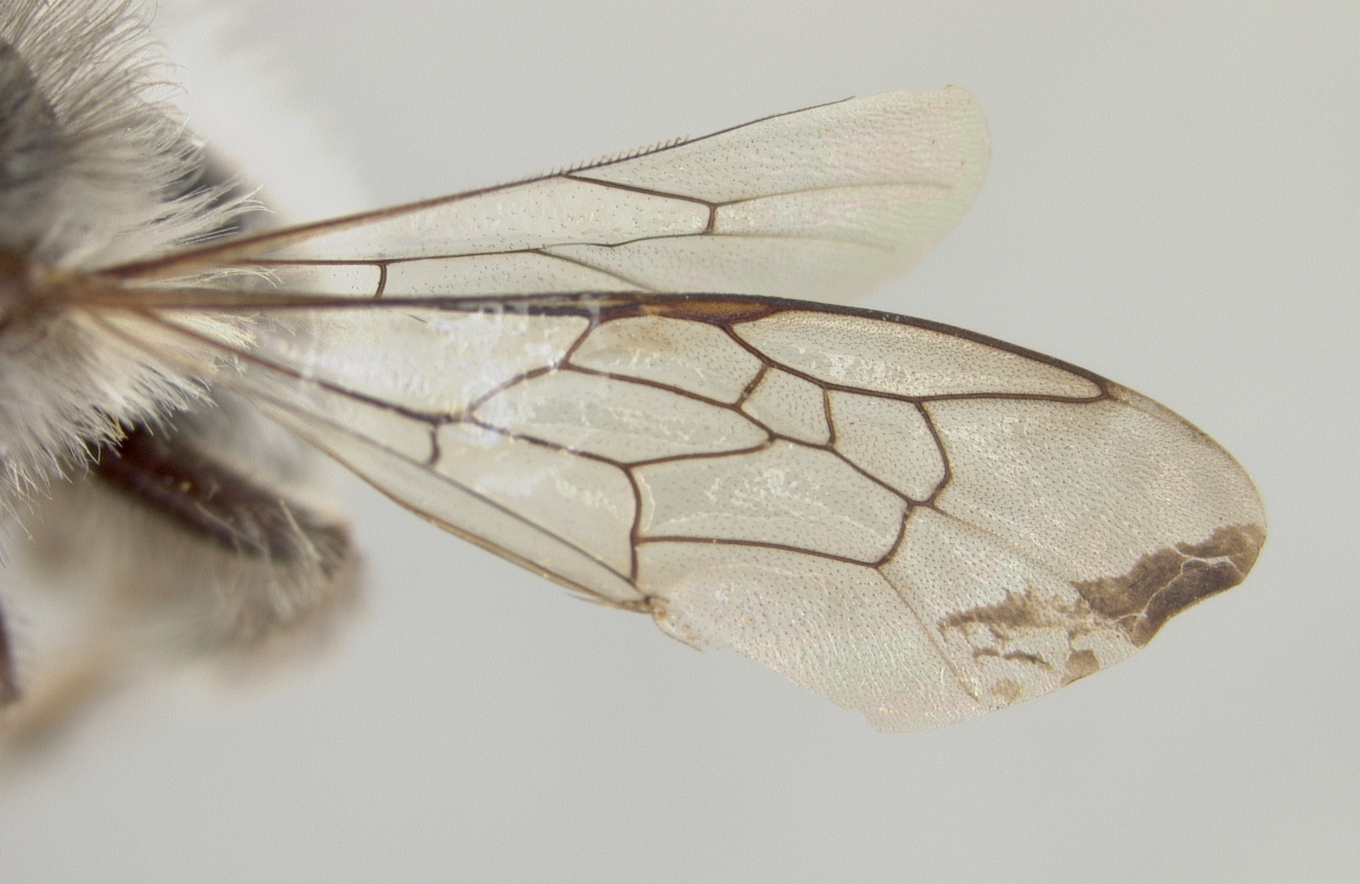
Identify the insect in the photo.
Lonchopria inca
